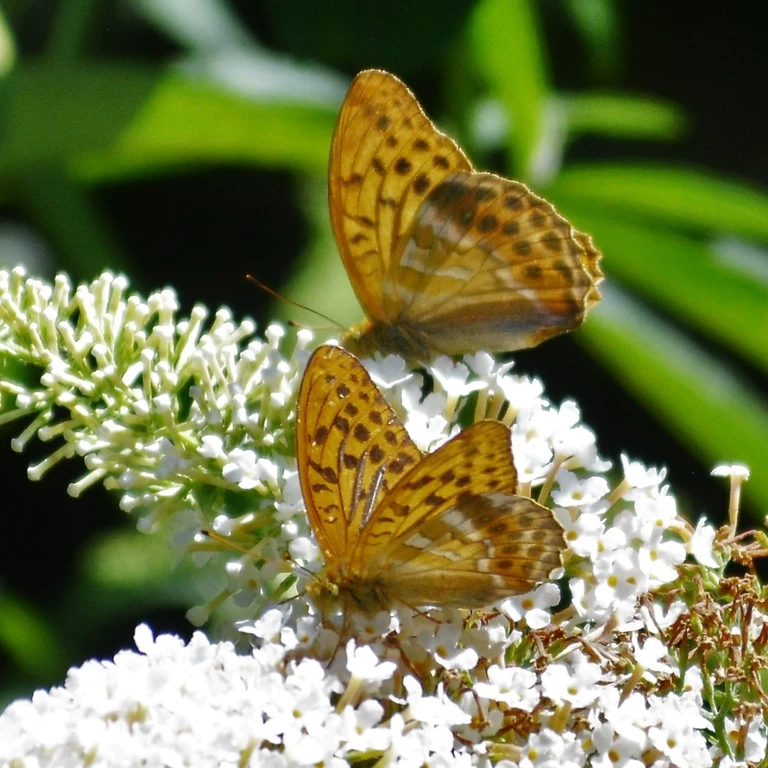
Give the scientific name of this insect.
Argynnis paphia
